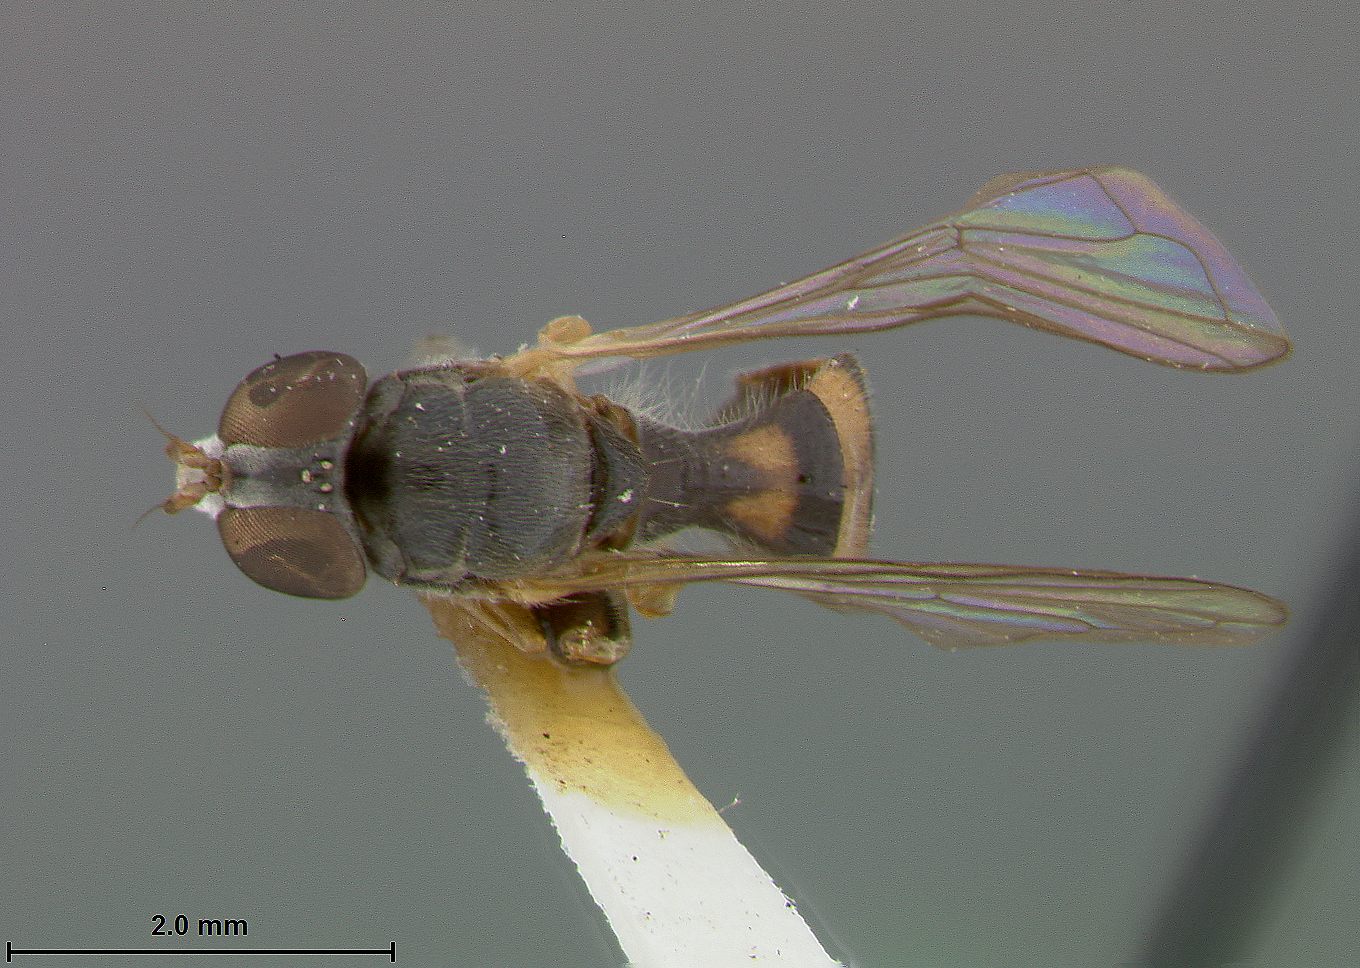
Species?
Sphegina flavomaculata
